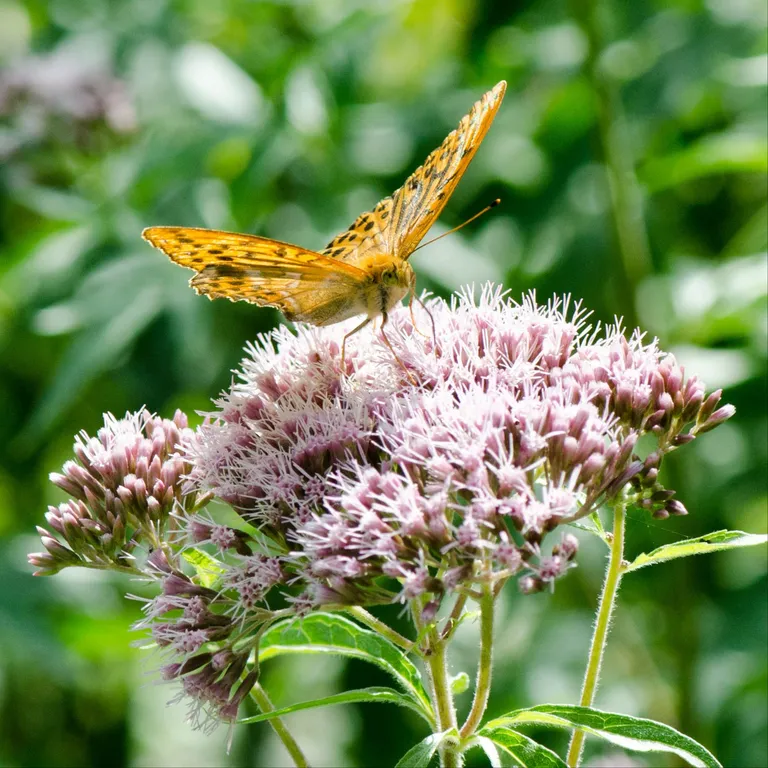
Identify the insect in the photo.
Argynnis paphia
